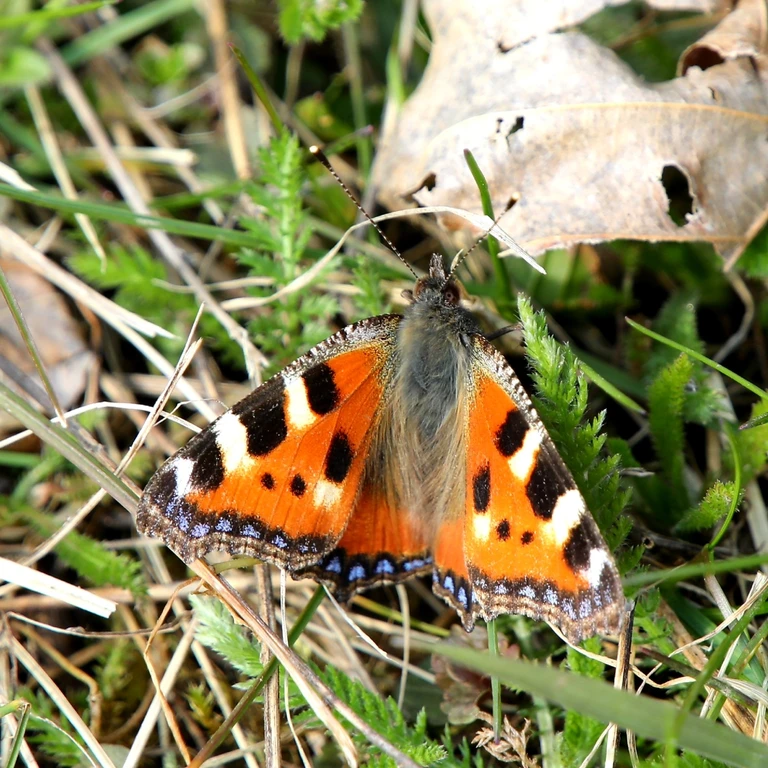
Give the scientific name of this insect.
Aglais urticae
